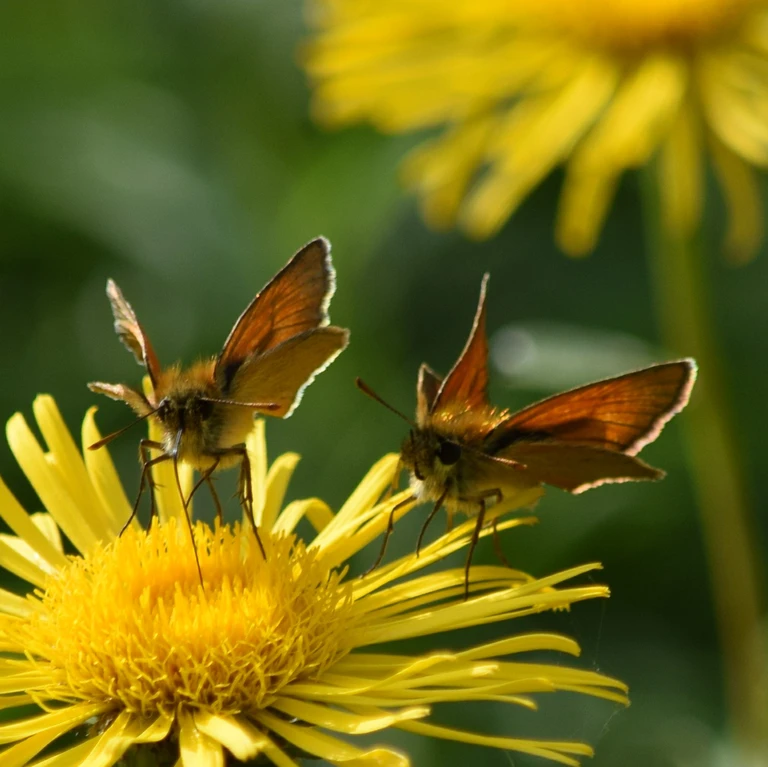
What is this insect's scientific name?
Thymelicus sylvestris
